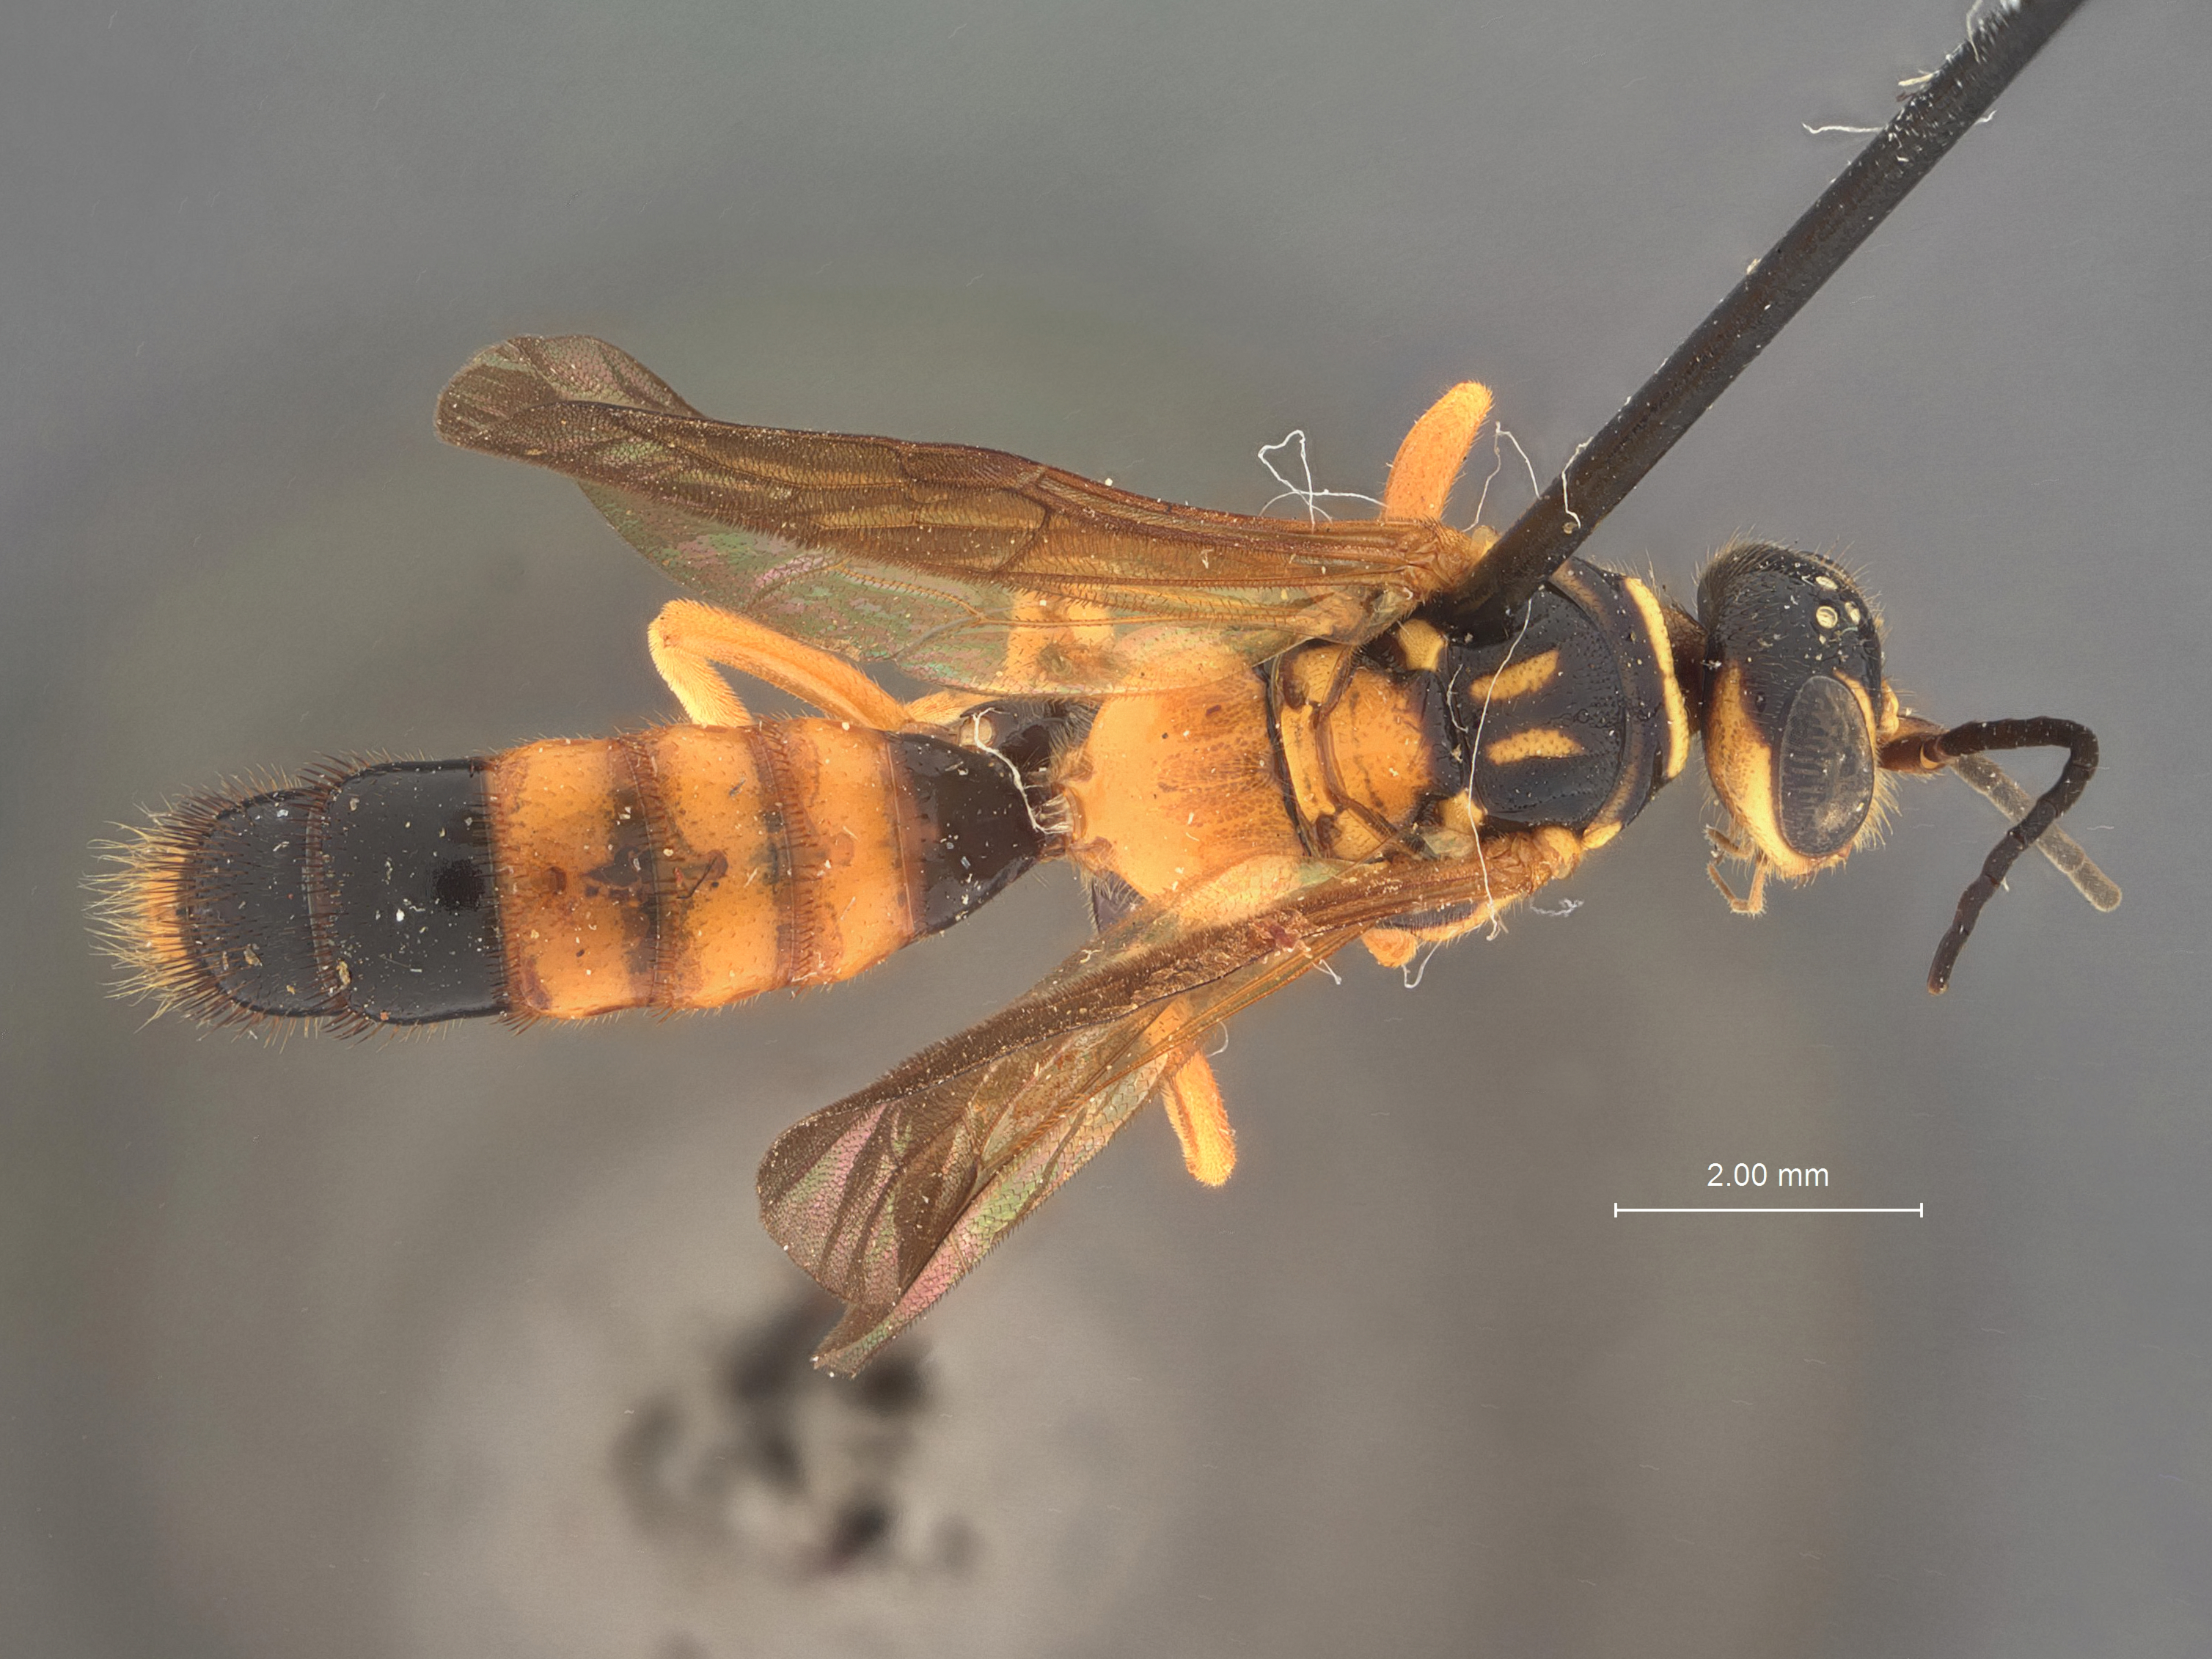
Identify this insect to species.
Eirone superstes
